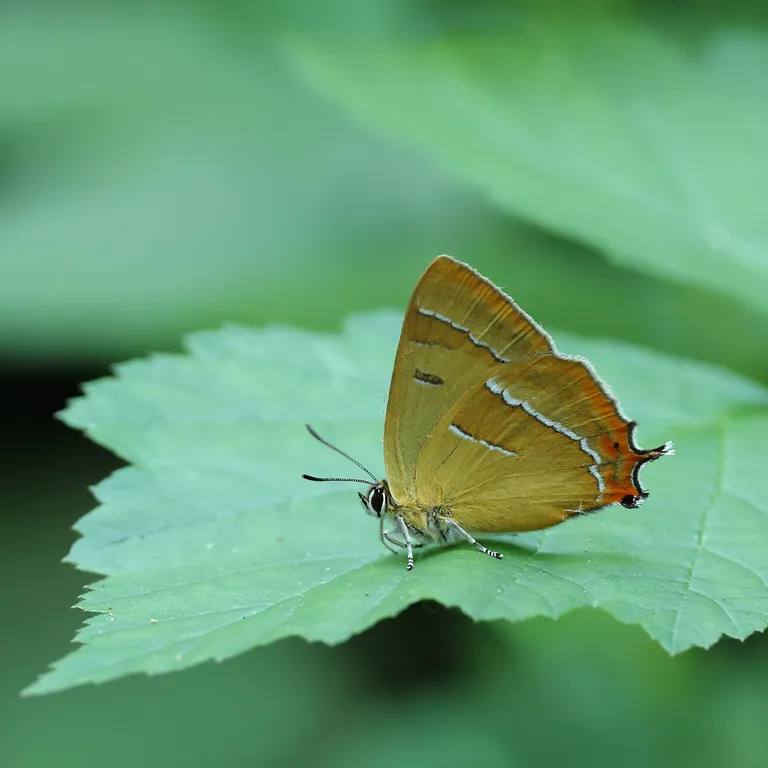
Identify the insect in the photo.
Thecla betulae
